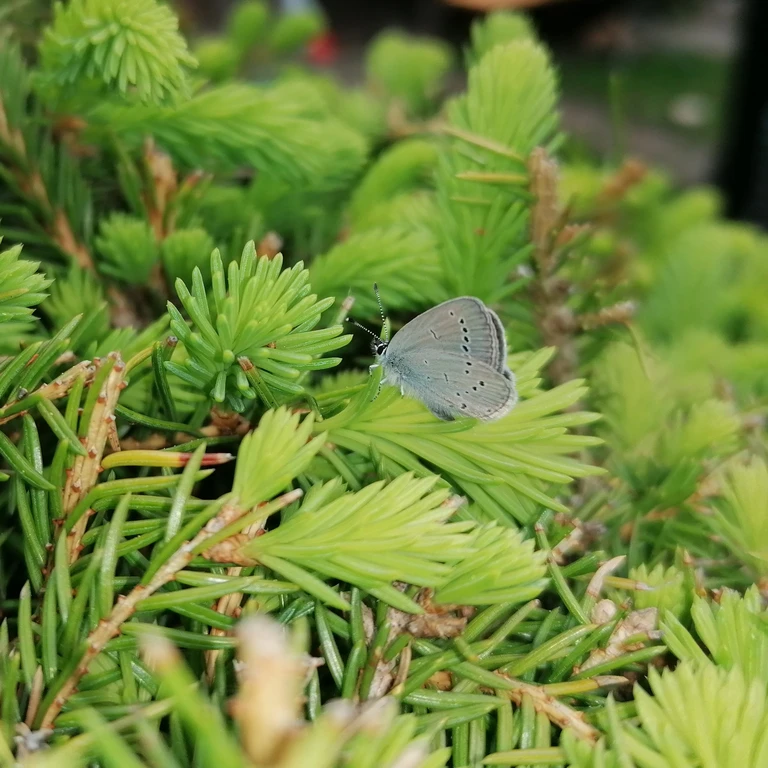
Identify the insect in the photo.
Cupido minimus
